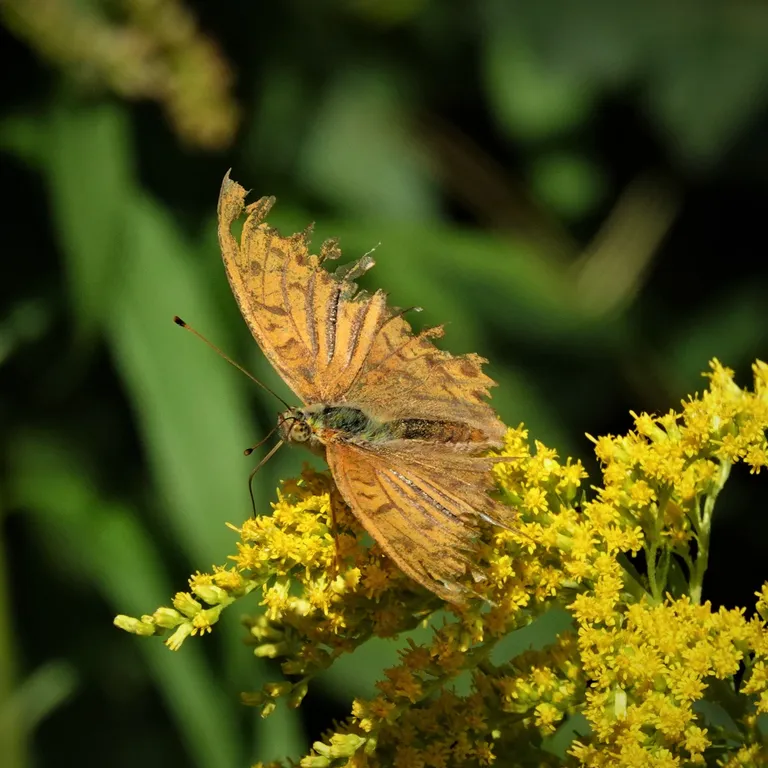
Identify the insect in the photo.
Argynnis paphia
